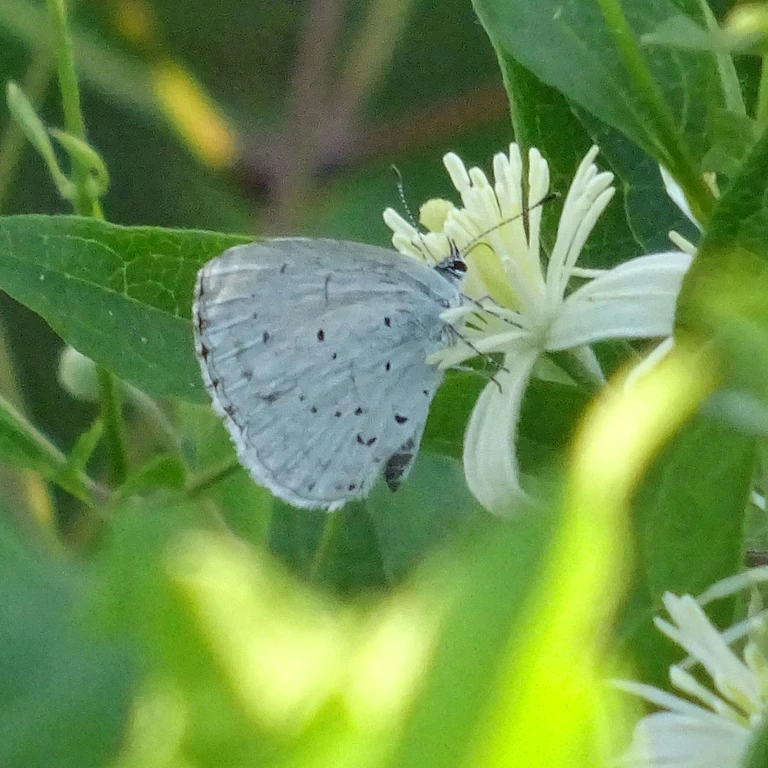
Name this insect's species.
Celastrina argiolus
